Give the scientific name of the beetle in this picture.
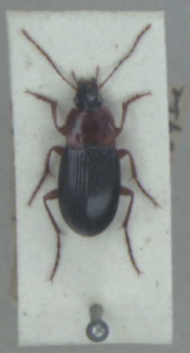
Calathus melanocephalus
